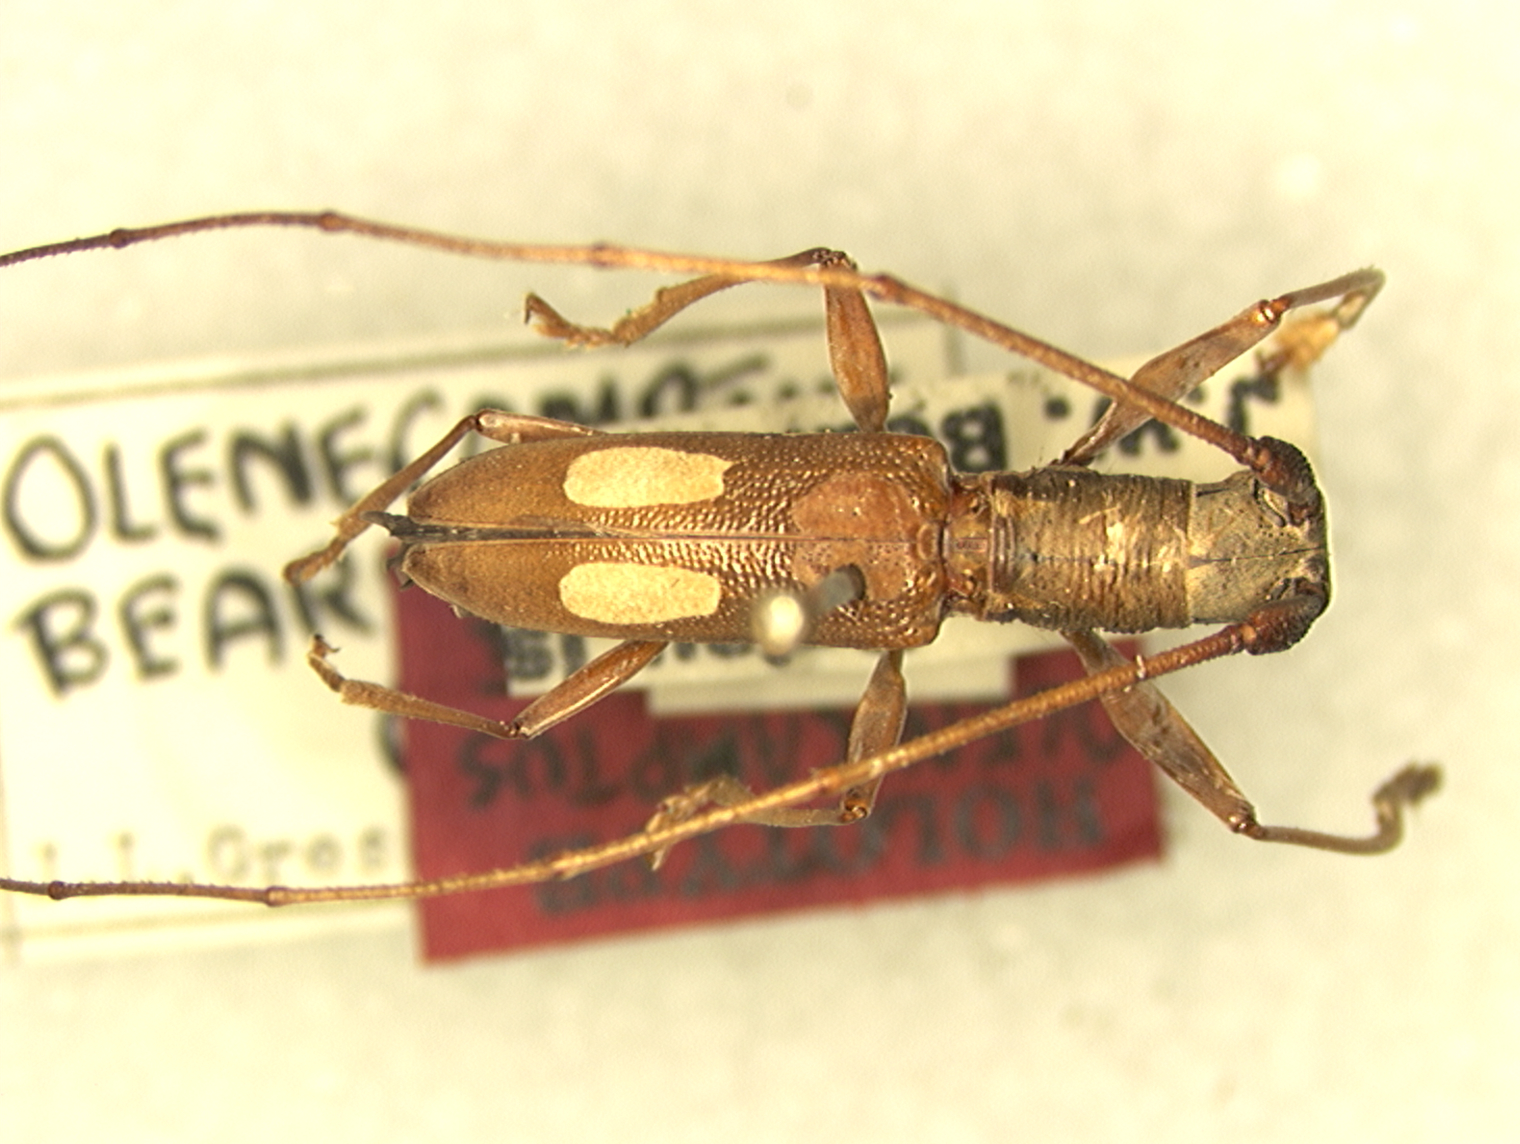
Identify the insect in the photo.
Olenecamptus beardsleyi
